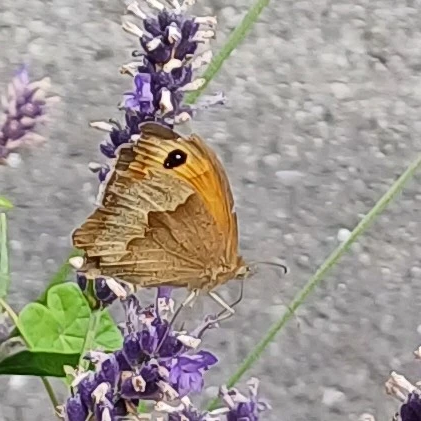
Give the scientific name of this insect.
Maniola jurtina
